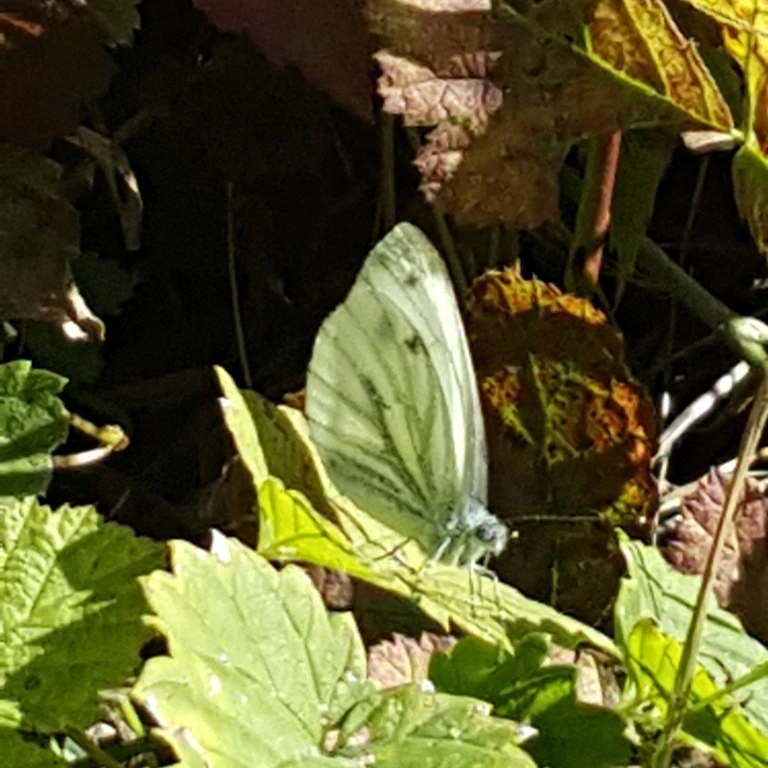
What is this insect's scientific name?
Pieris napi
